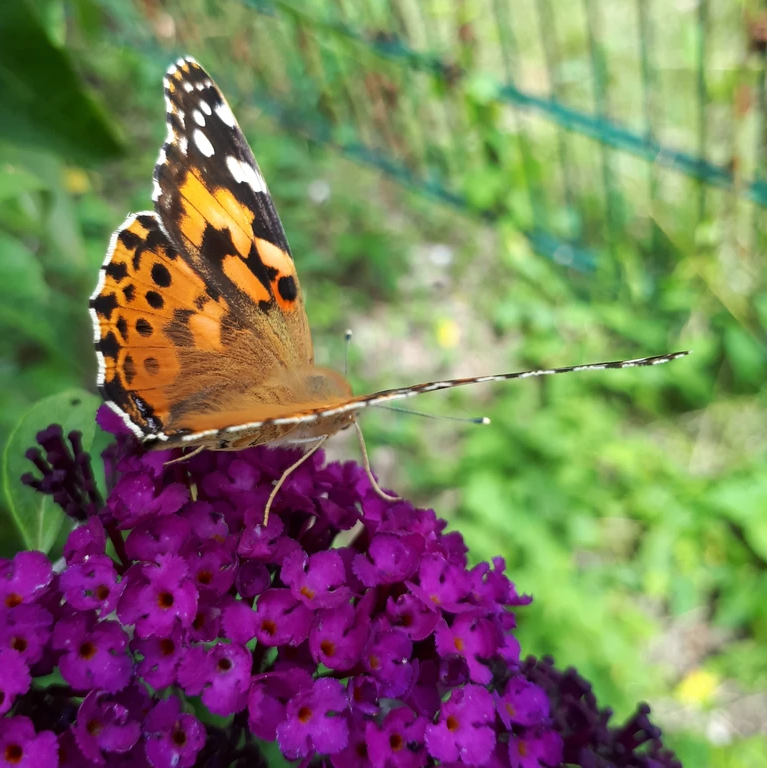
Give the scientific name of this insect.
Vanessa cardui
